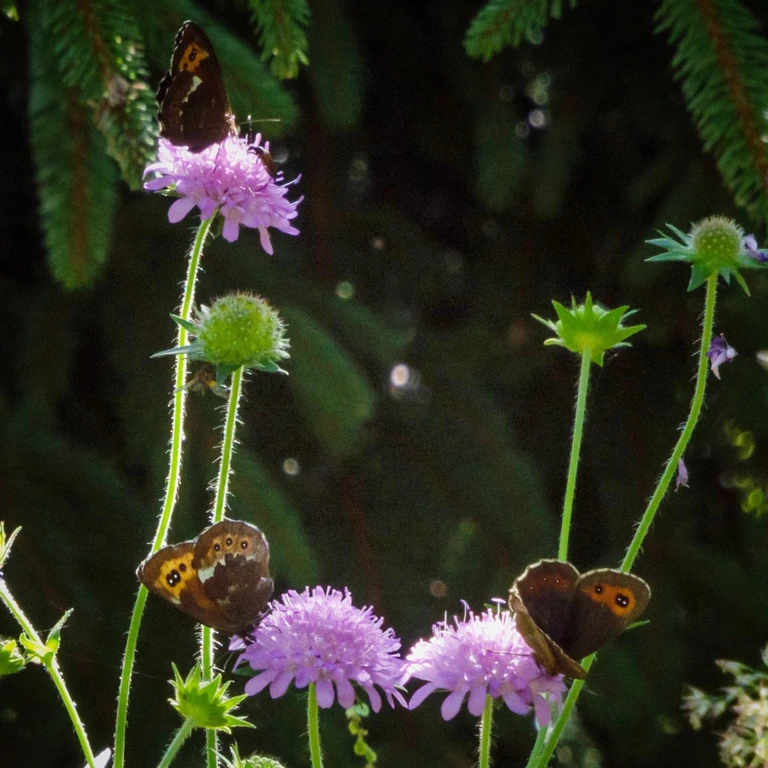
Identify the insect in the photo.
Erebia ligea
